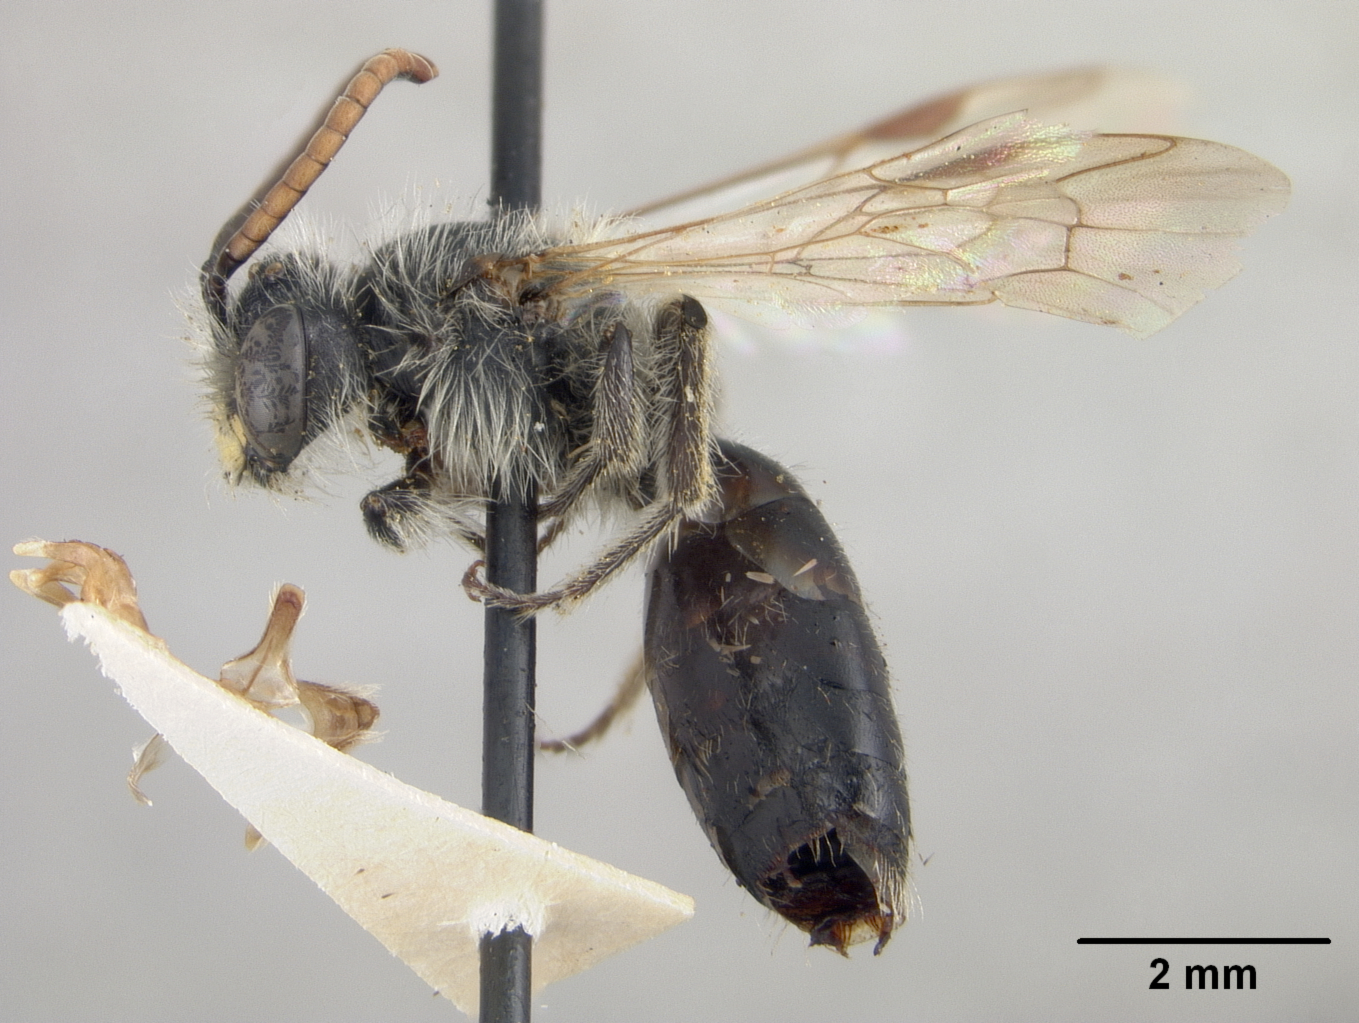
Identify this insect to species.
Andrena nida
